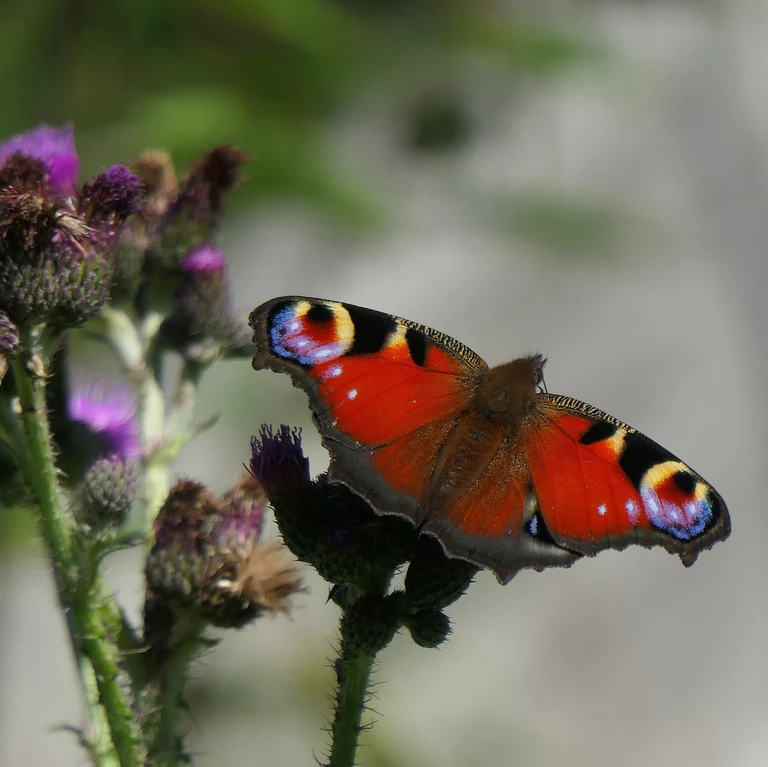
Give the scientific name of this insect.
Aglais io
